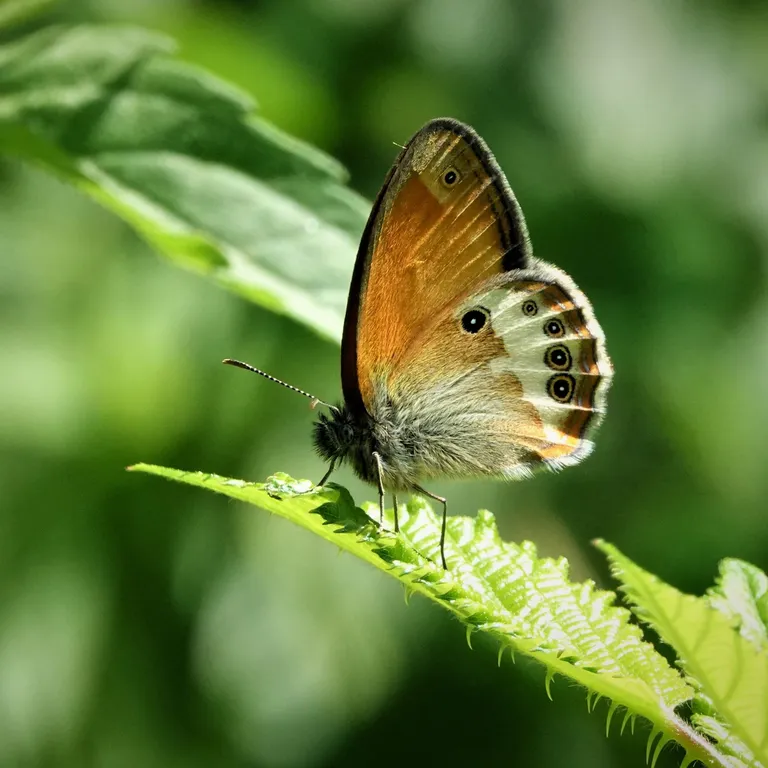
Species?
Coenonympha arcania
